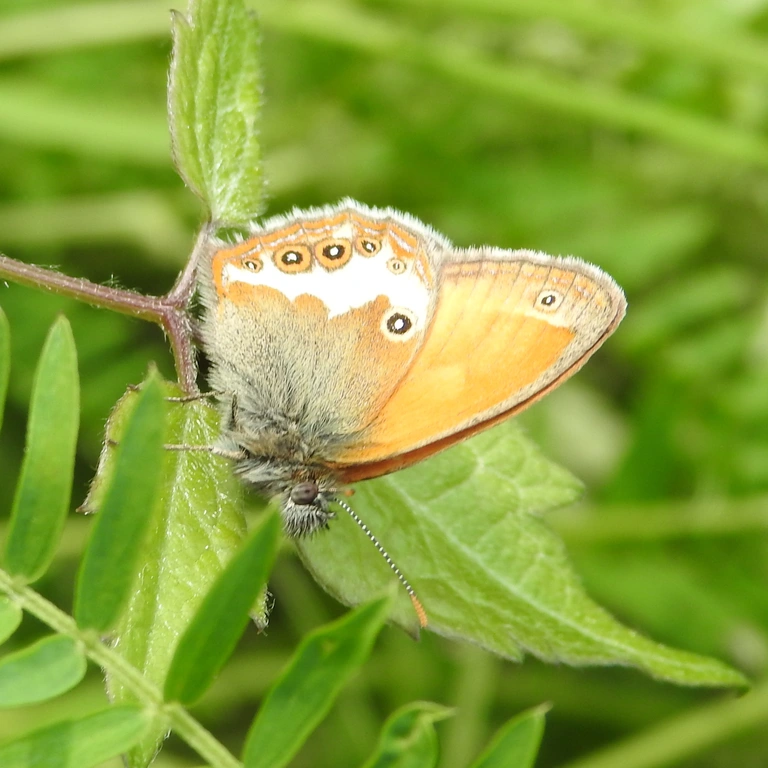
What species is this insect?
Coenonympha arcania
